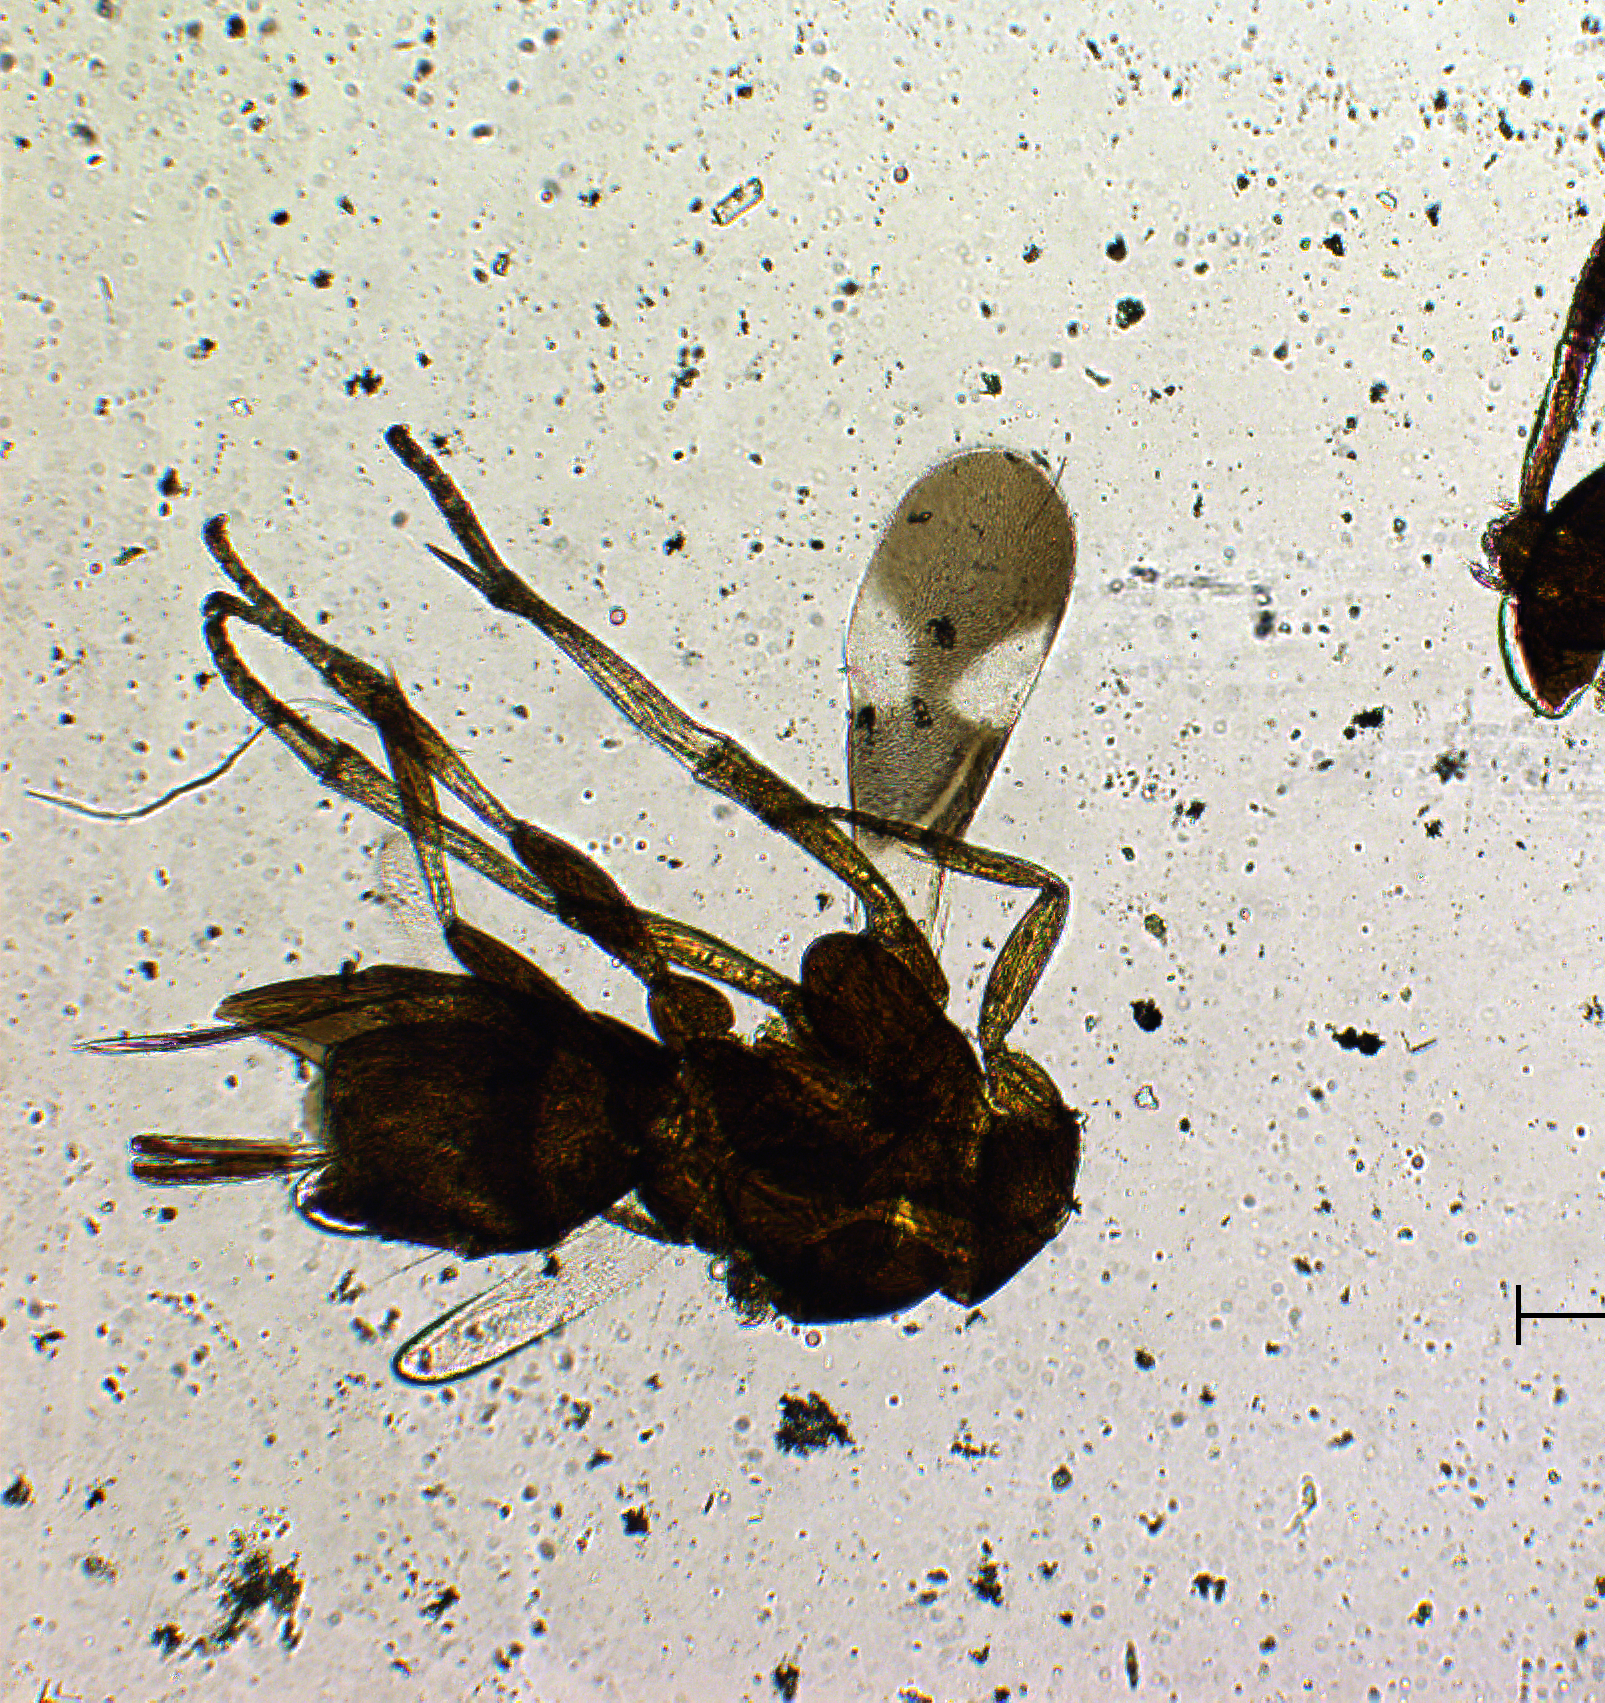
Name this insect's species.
Calocerinus indicus
